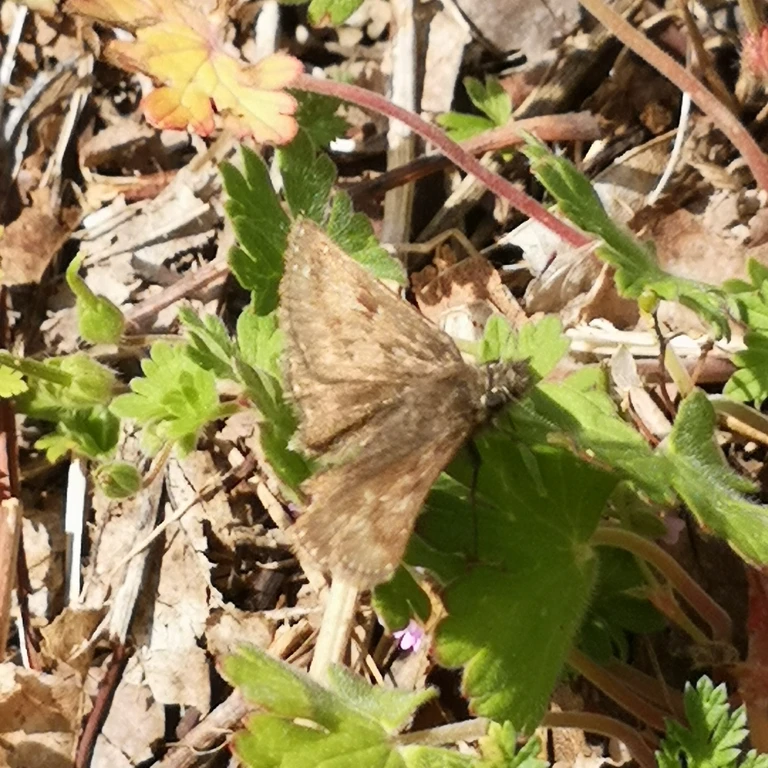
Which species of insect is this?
Erynnis tages
